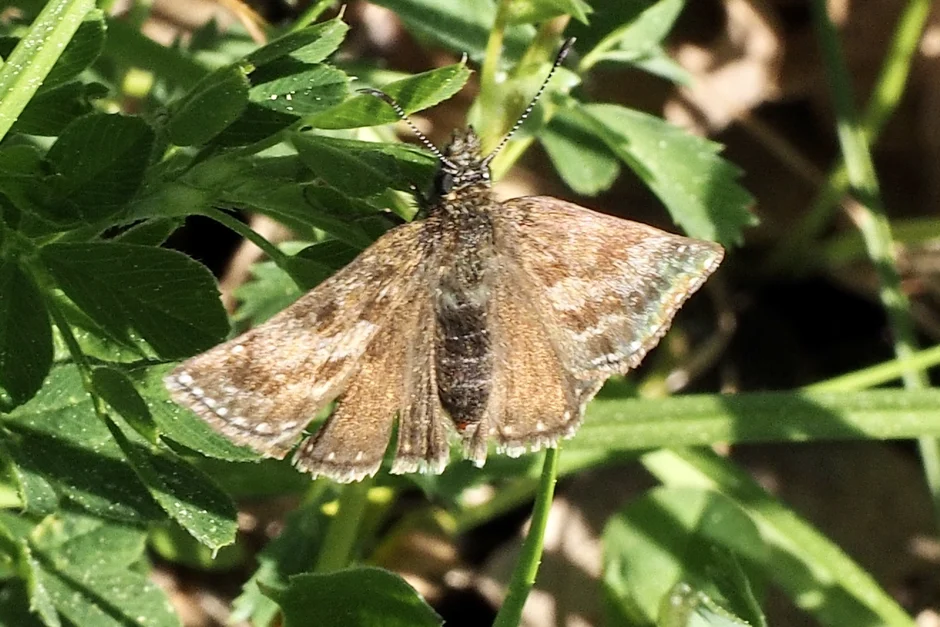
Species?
Erynnis tages
